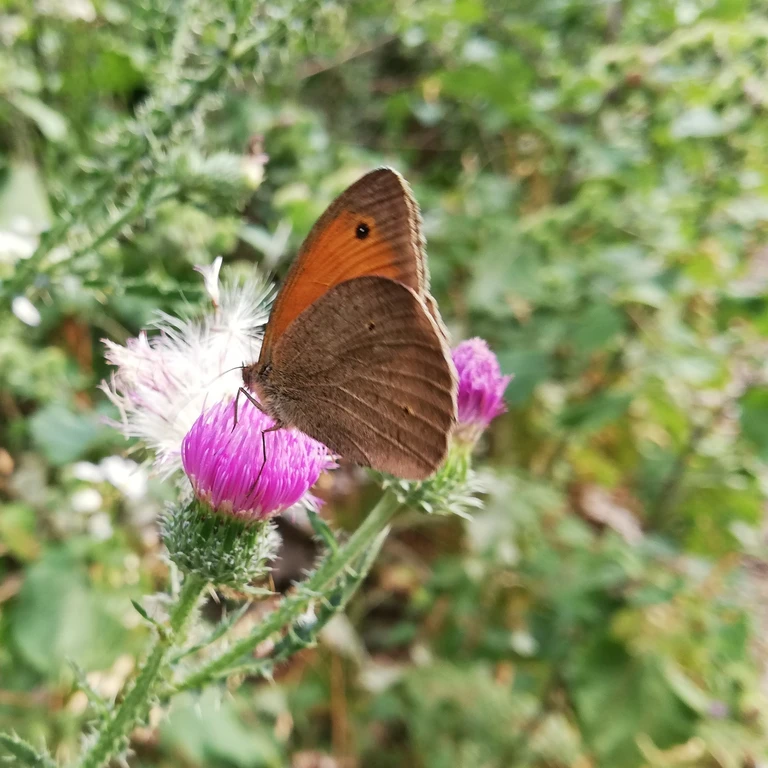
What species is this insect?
Maniola jurtina
